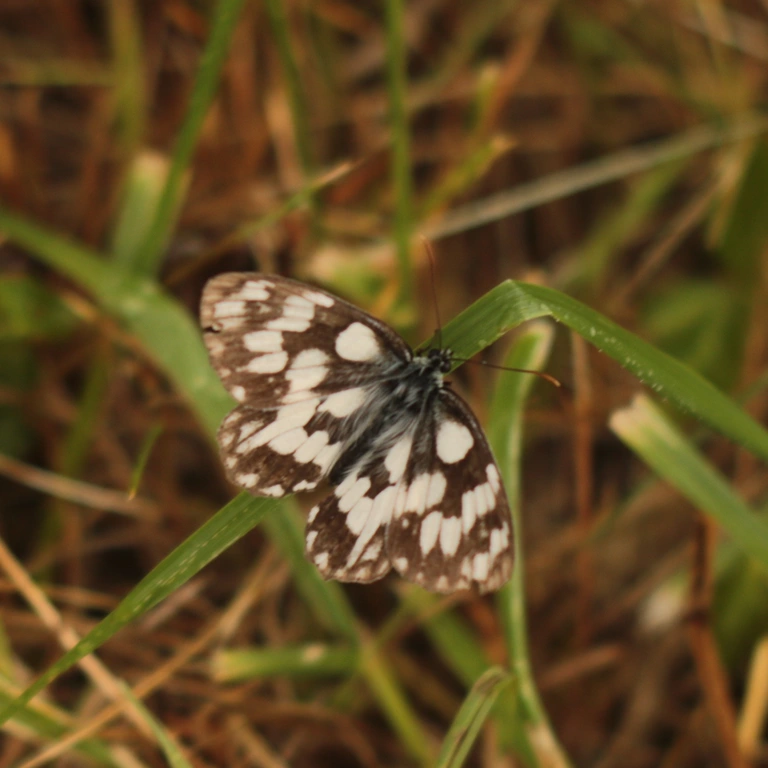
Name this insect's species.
Melanargia galathea
